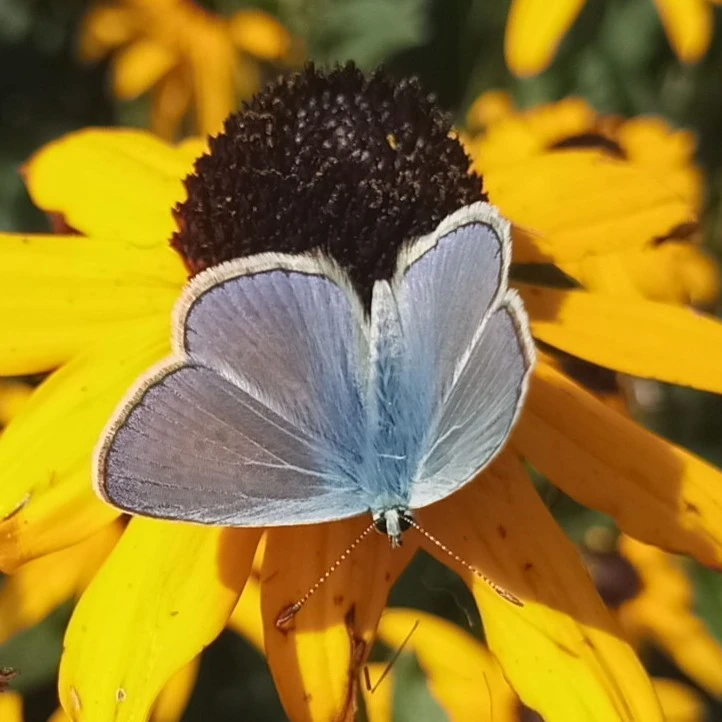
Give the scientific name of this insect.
Polyommatus icarus
